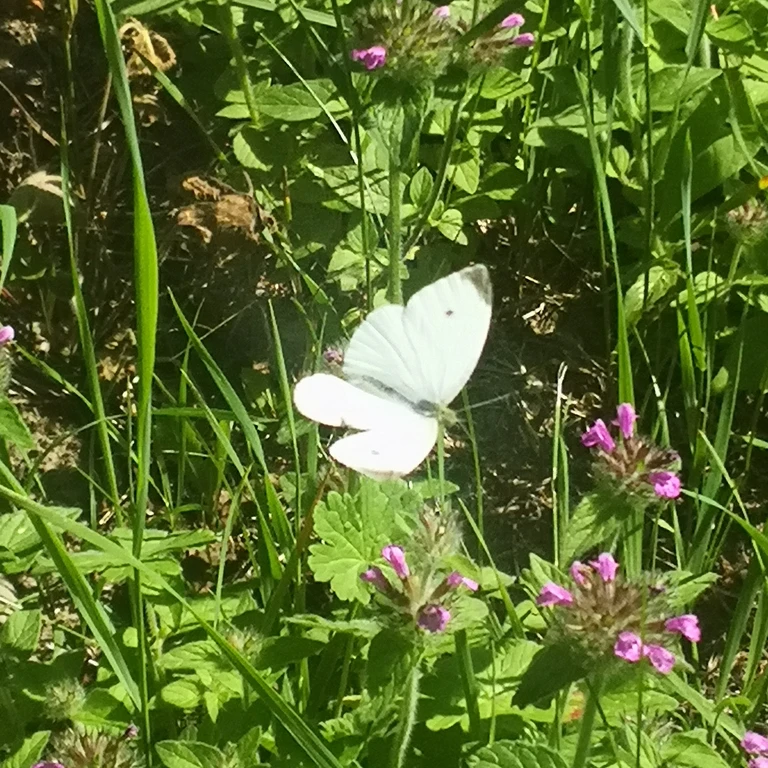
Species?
Pieris rapae
